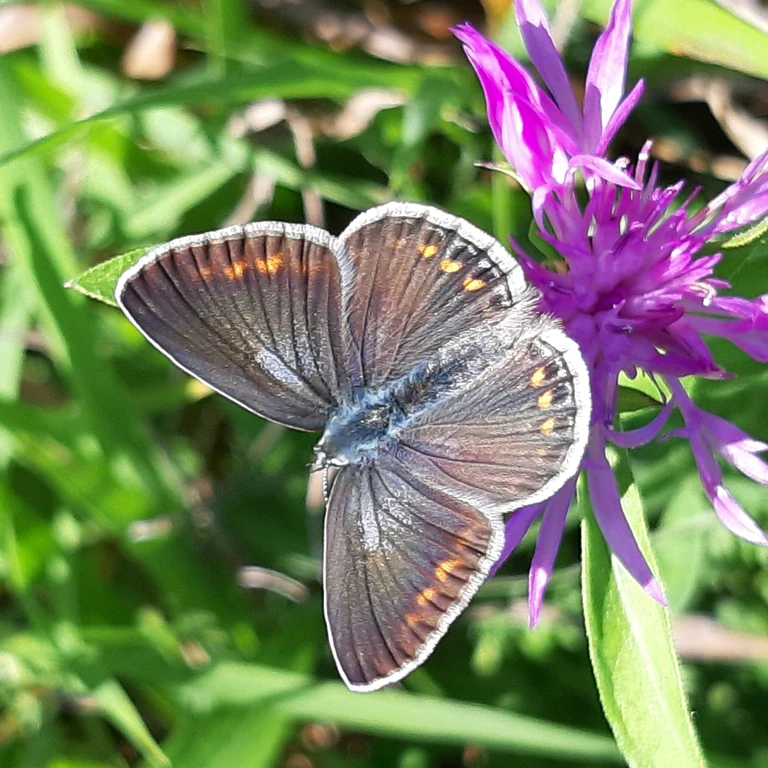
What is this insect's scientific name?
Polyommatus icarus
